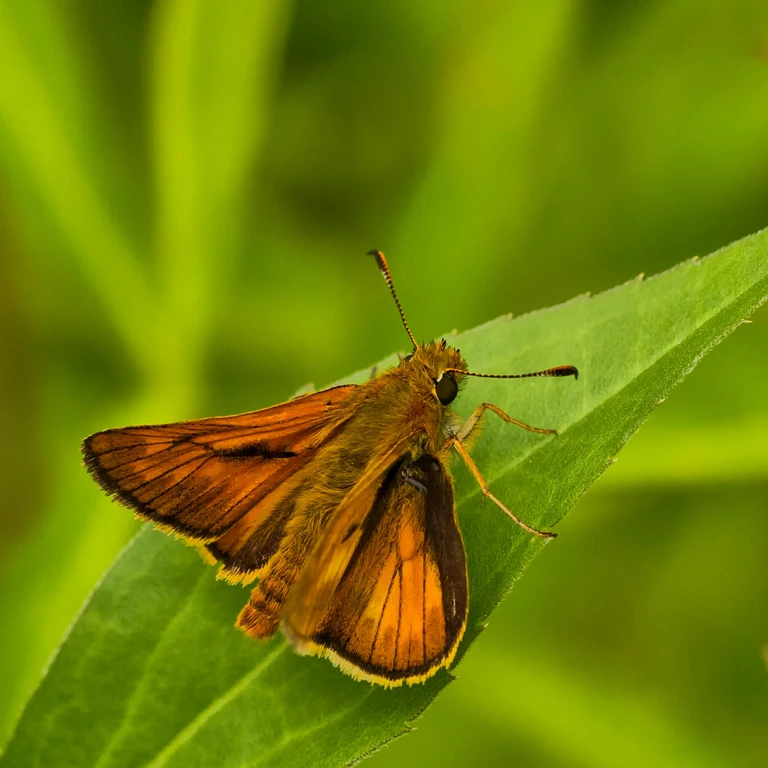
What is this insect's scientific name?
Ochlodes sylvanus (also Ochlodes venata)
